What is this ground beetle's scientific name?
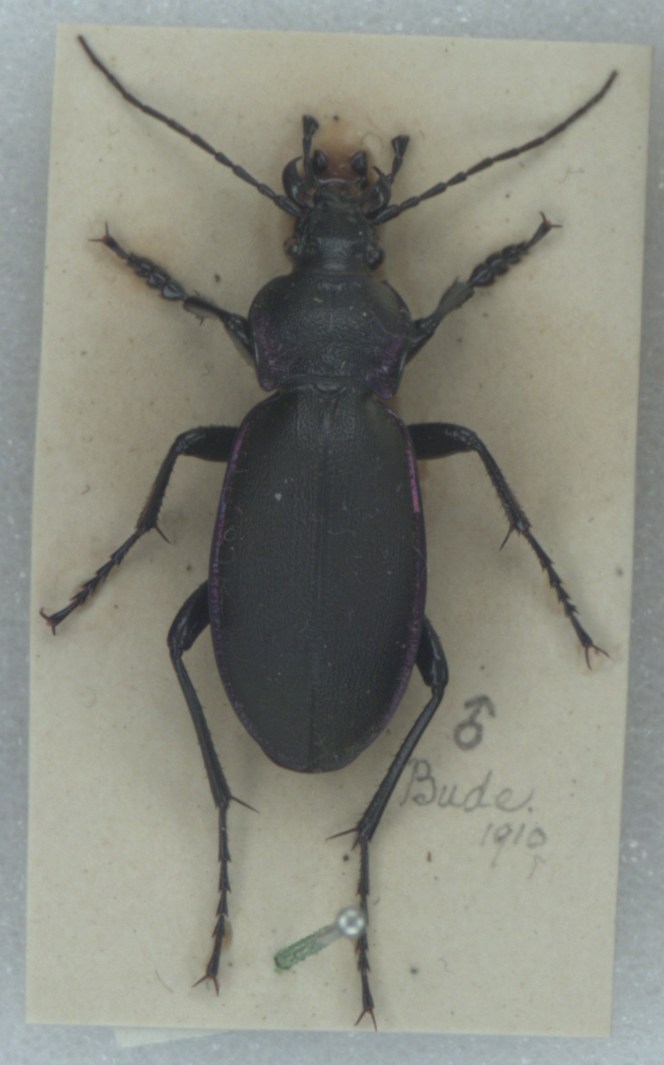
Carabus violaceus
